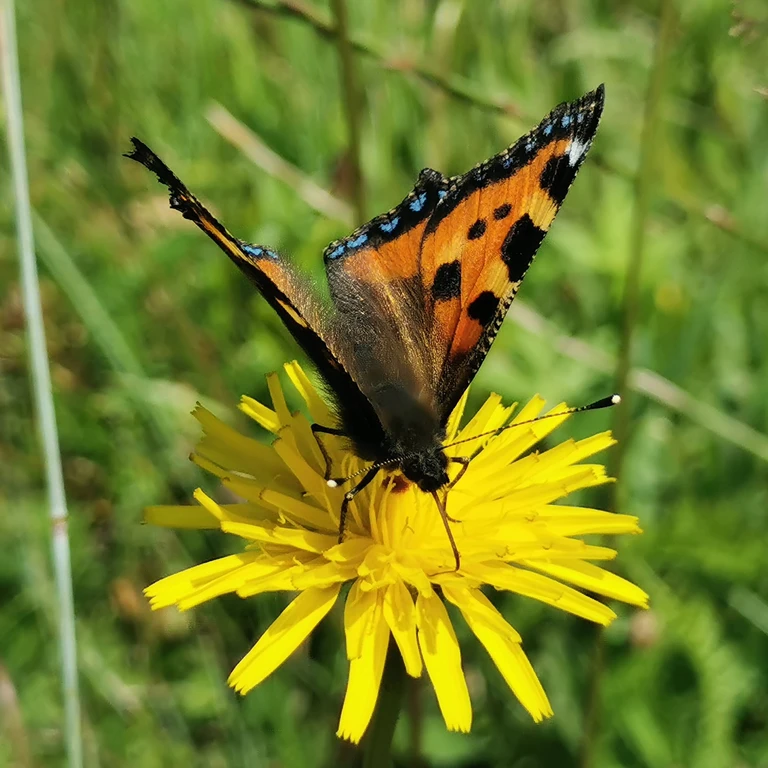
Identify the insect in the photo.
Aglais urticae
